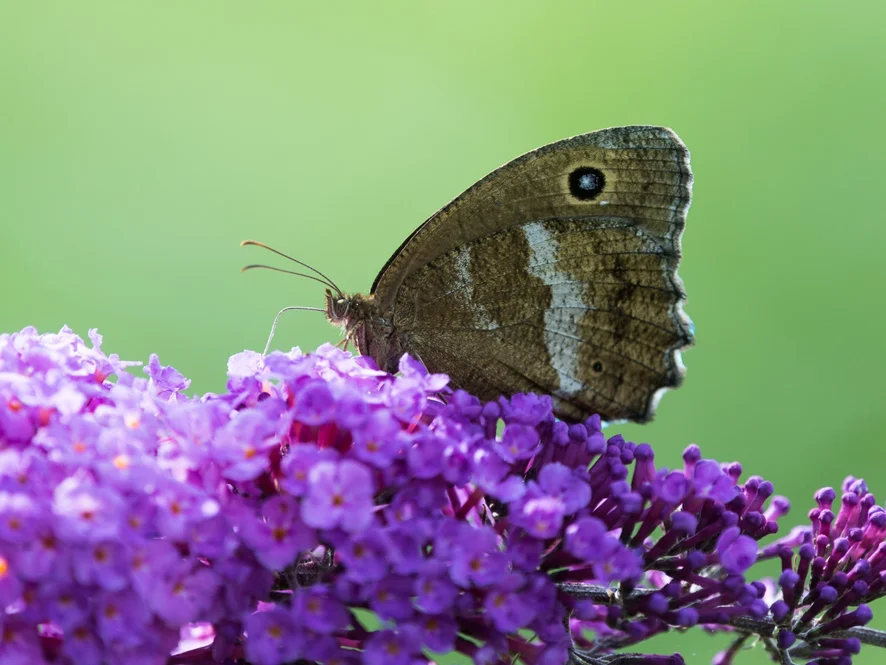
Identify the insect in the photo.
Minois dryas
